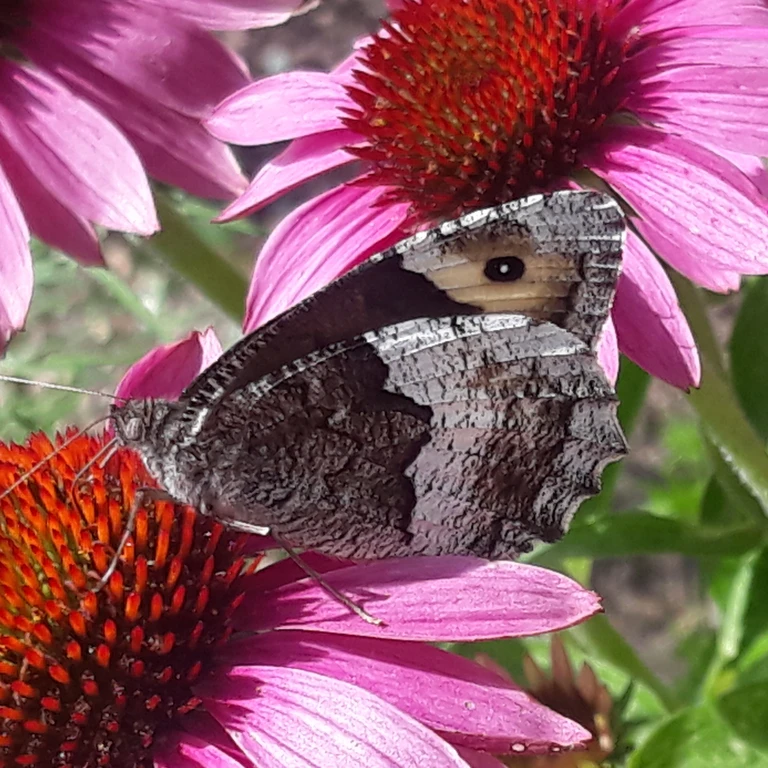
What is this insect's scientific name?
Hipparchia alcyone
